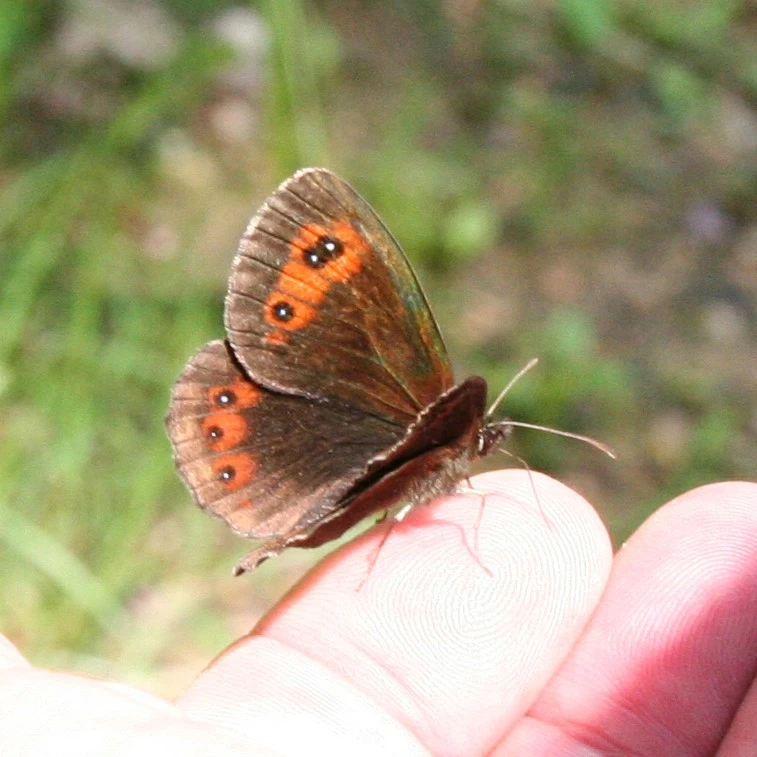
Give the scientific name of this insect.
Erebia aethiops
